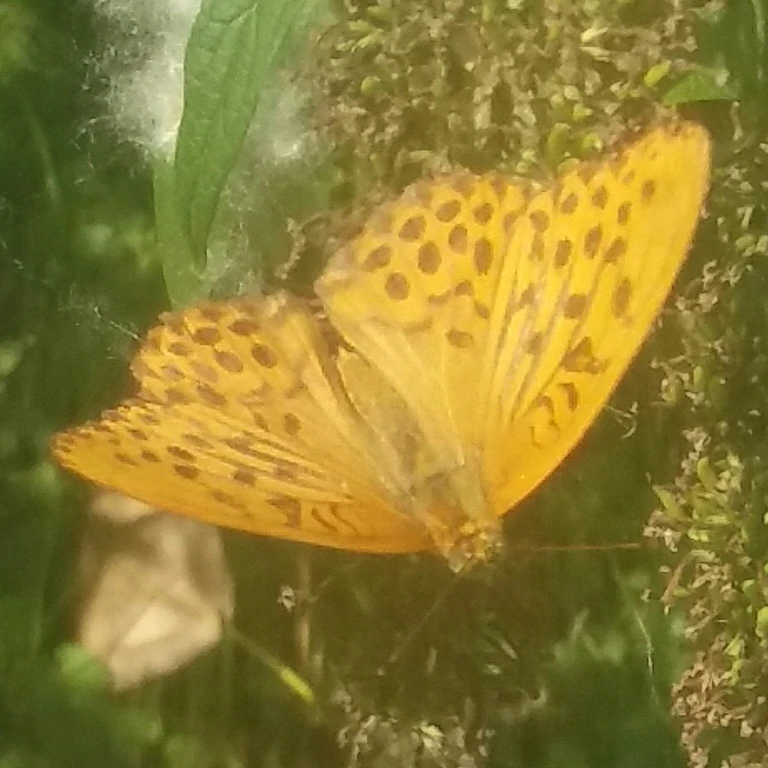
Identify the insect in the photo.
Argynnis paphia
